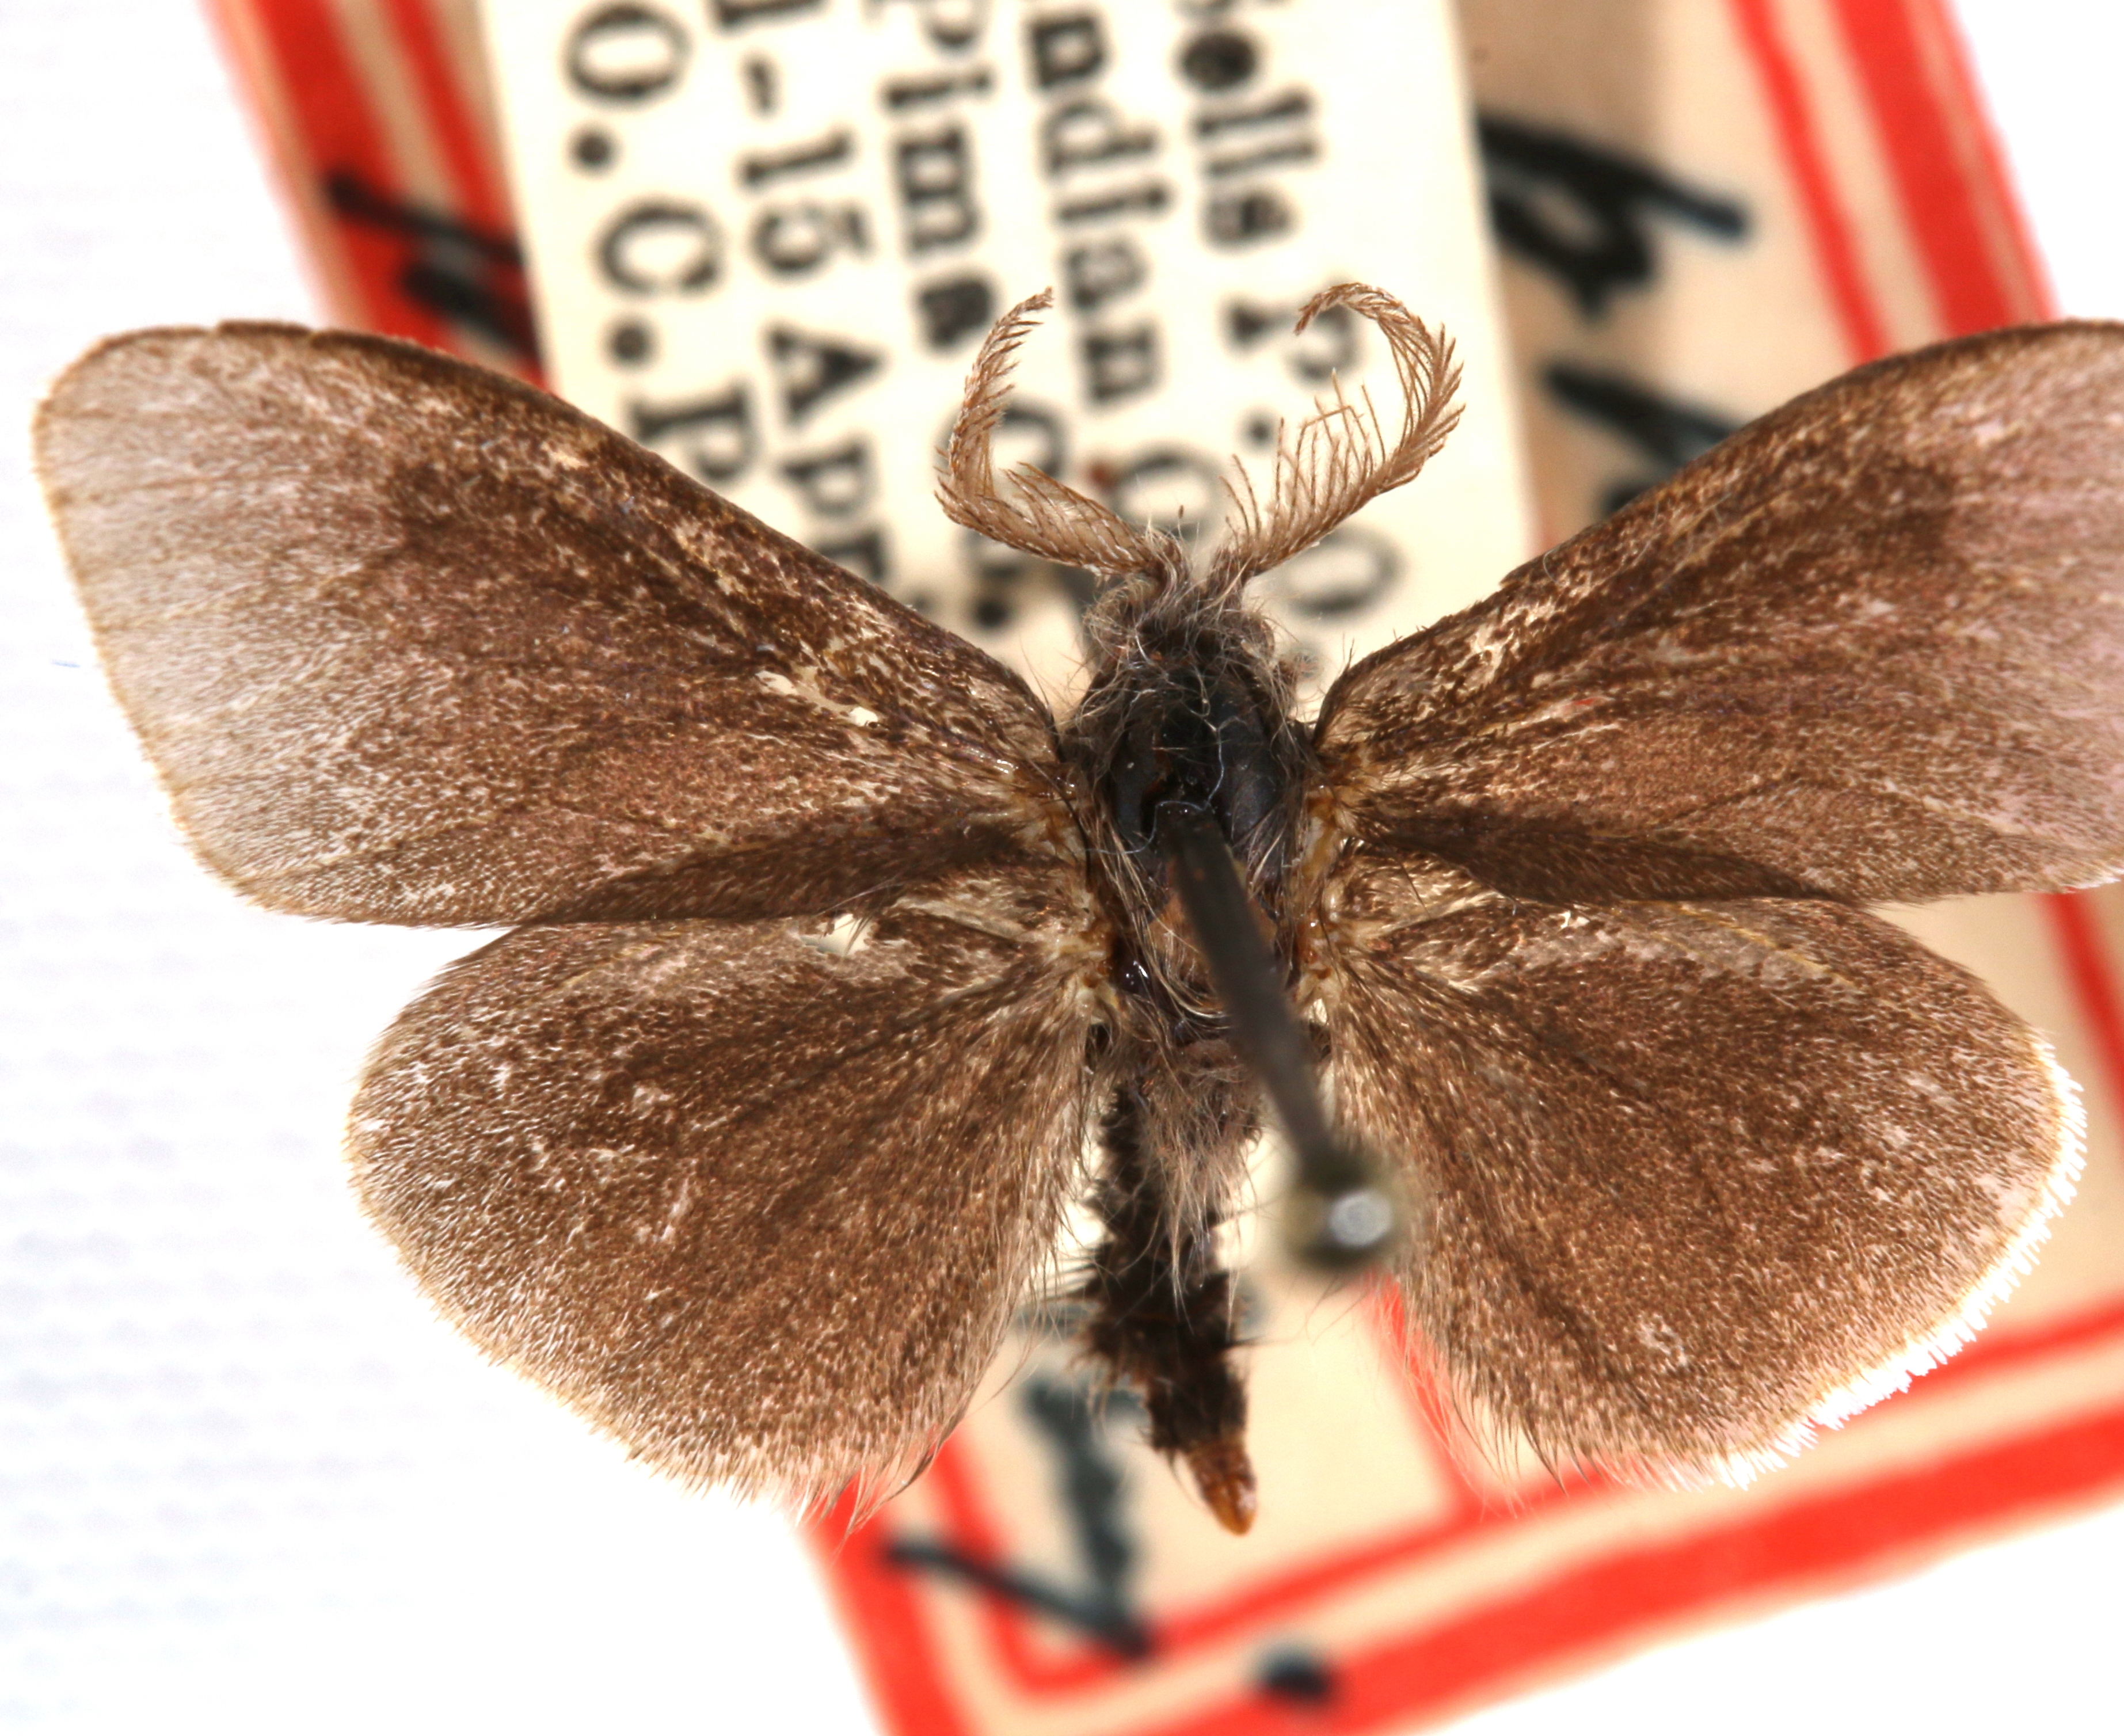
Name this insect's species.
Astala polingi
